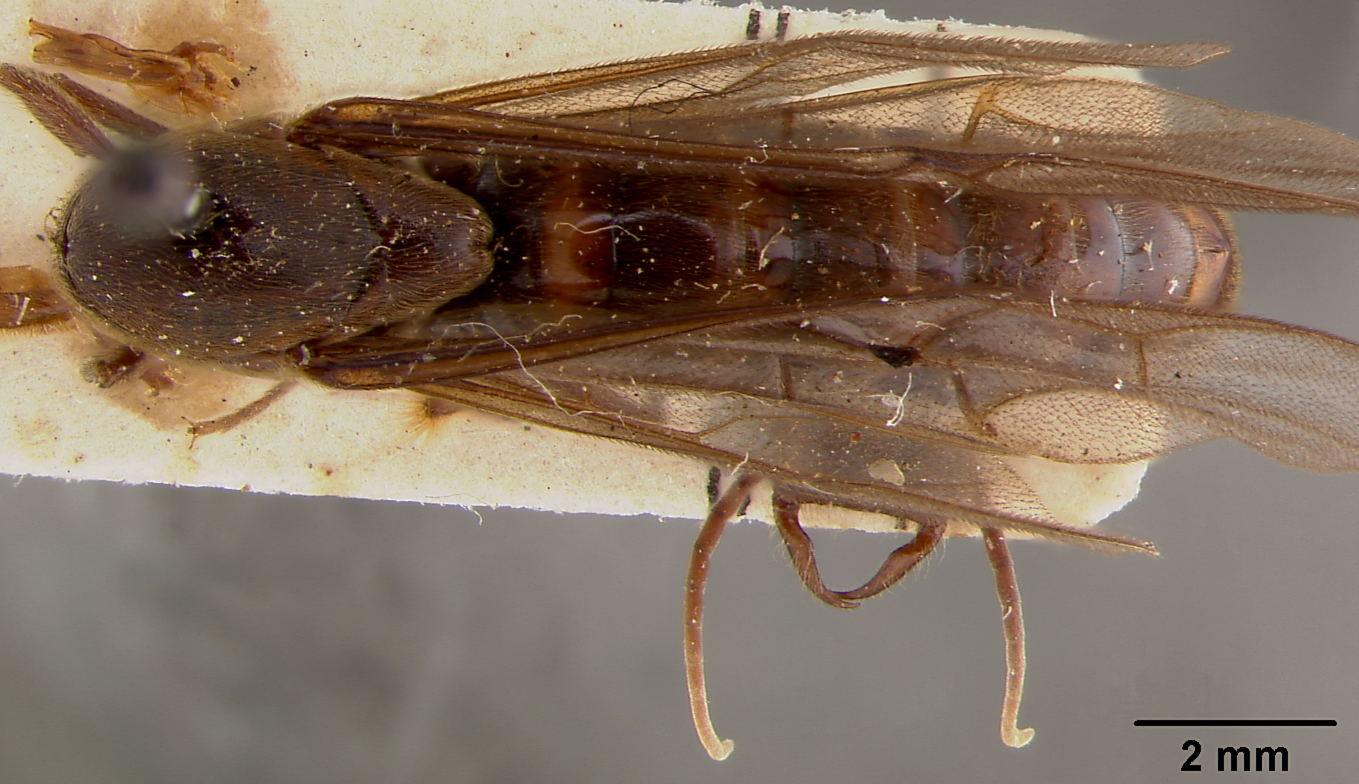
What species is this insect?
Neivamyrmex scutellaris
